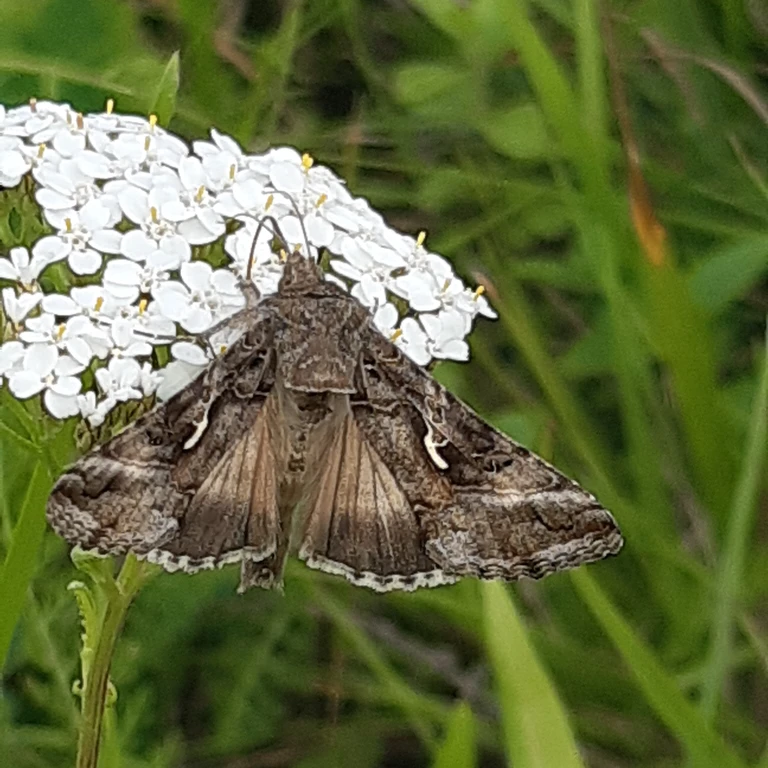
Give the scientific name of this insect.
Autographa gamma
